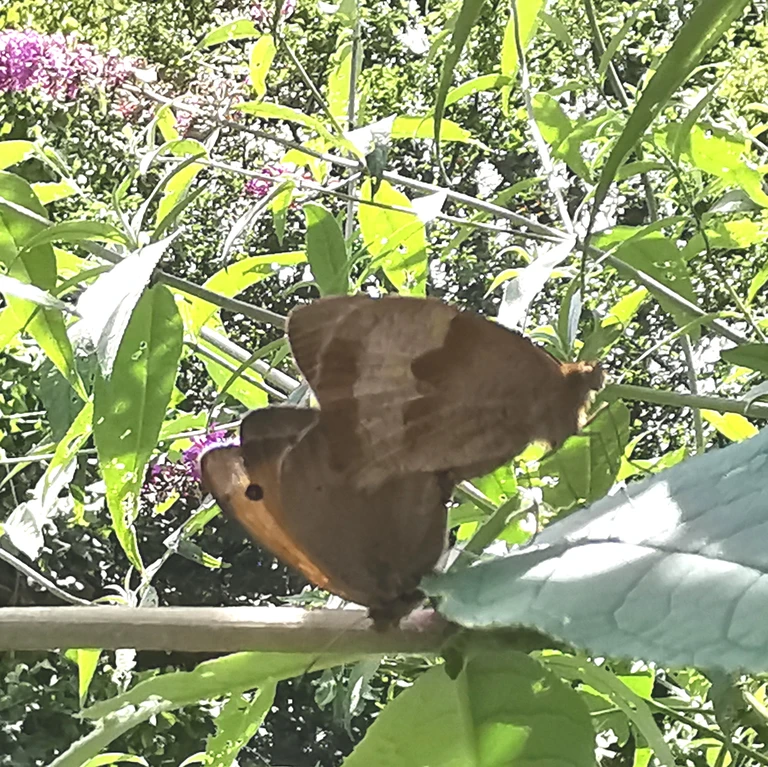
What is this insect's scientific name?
Maniola jurtina
